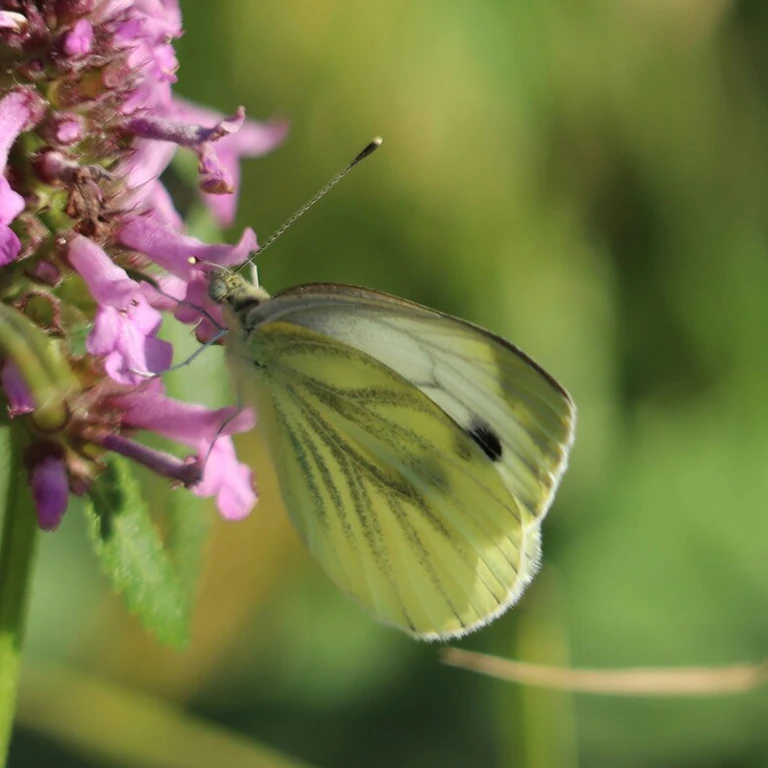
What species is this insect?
Pieris napi
